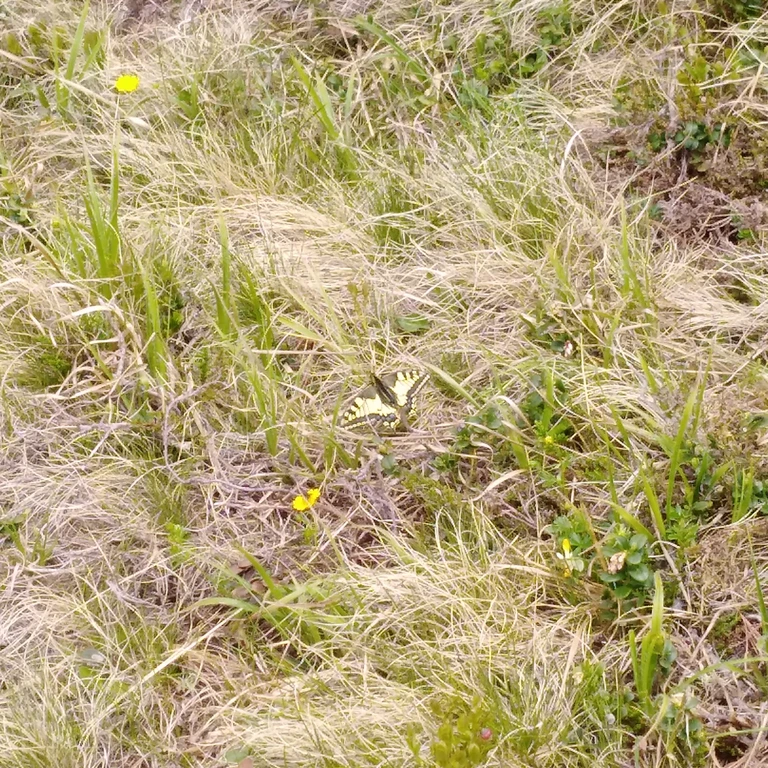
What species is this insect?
Papilio machaon
